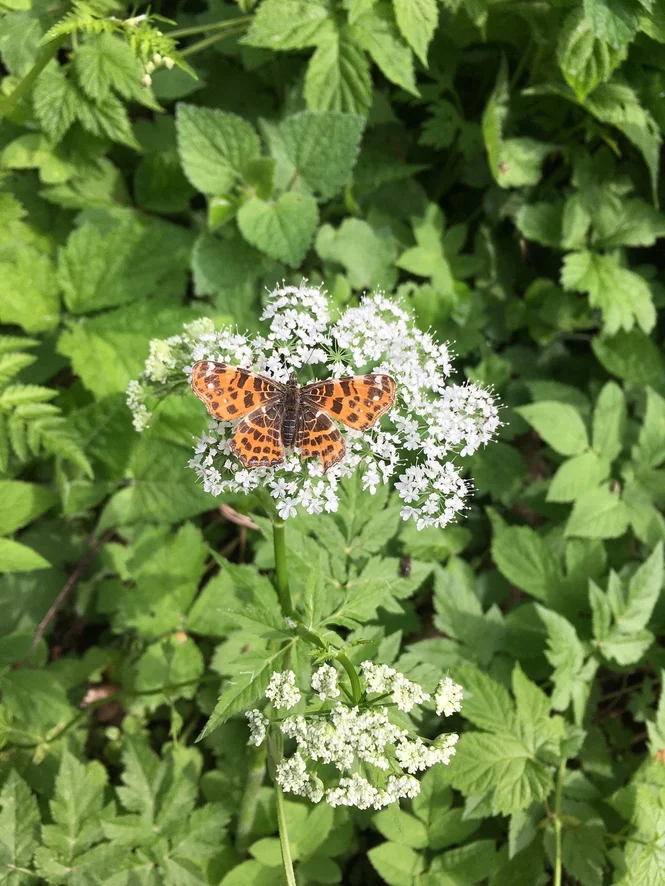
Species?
Araschnia levana
